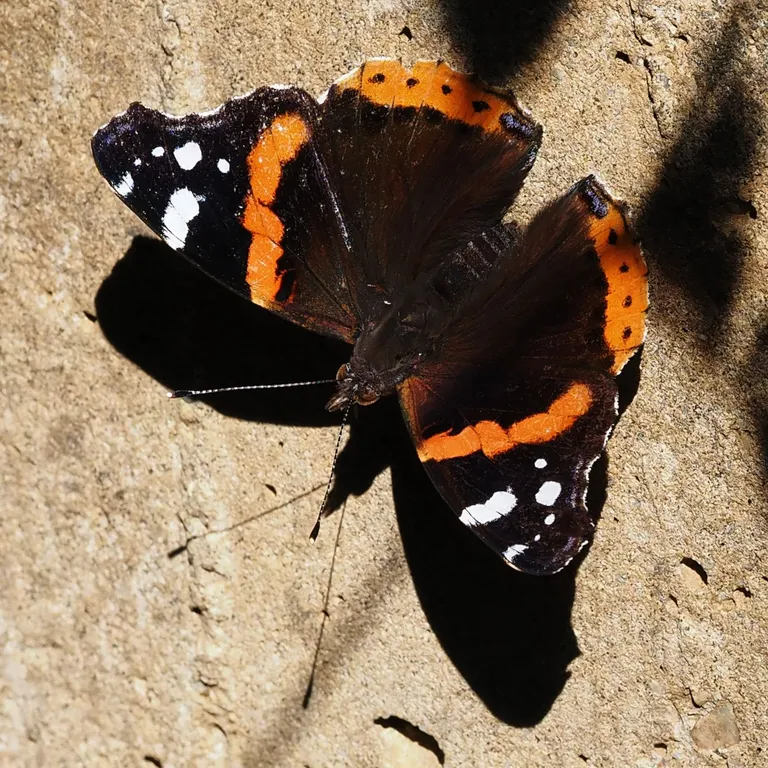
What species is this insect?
Vanessa atalanta
